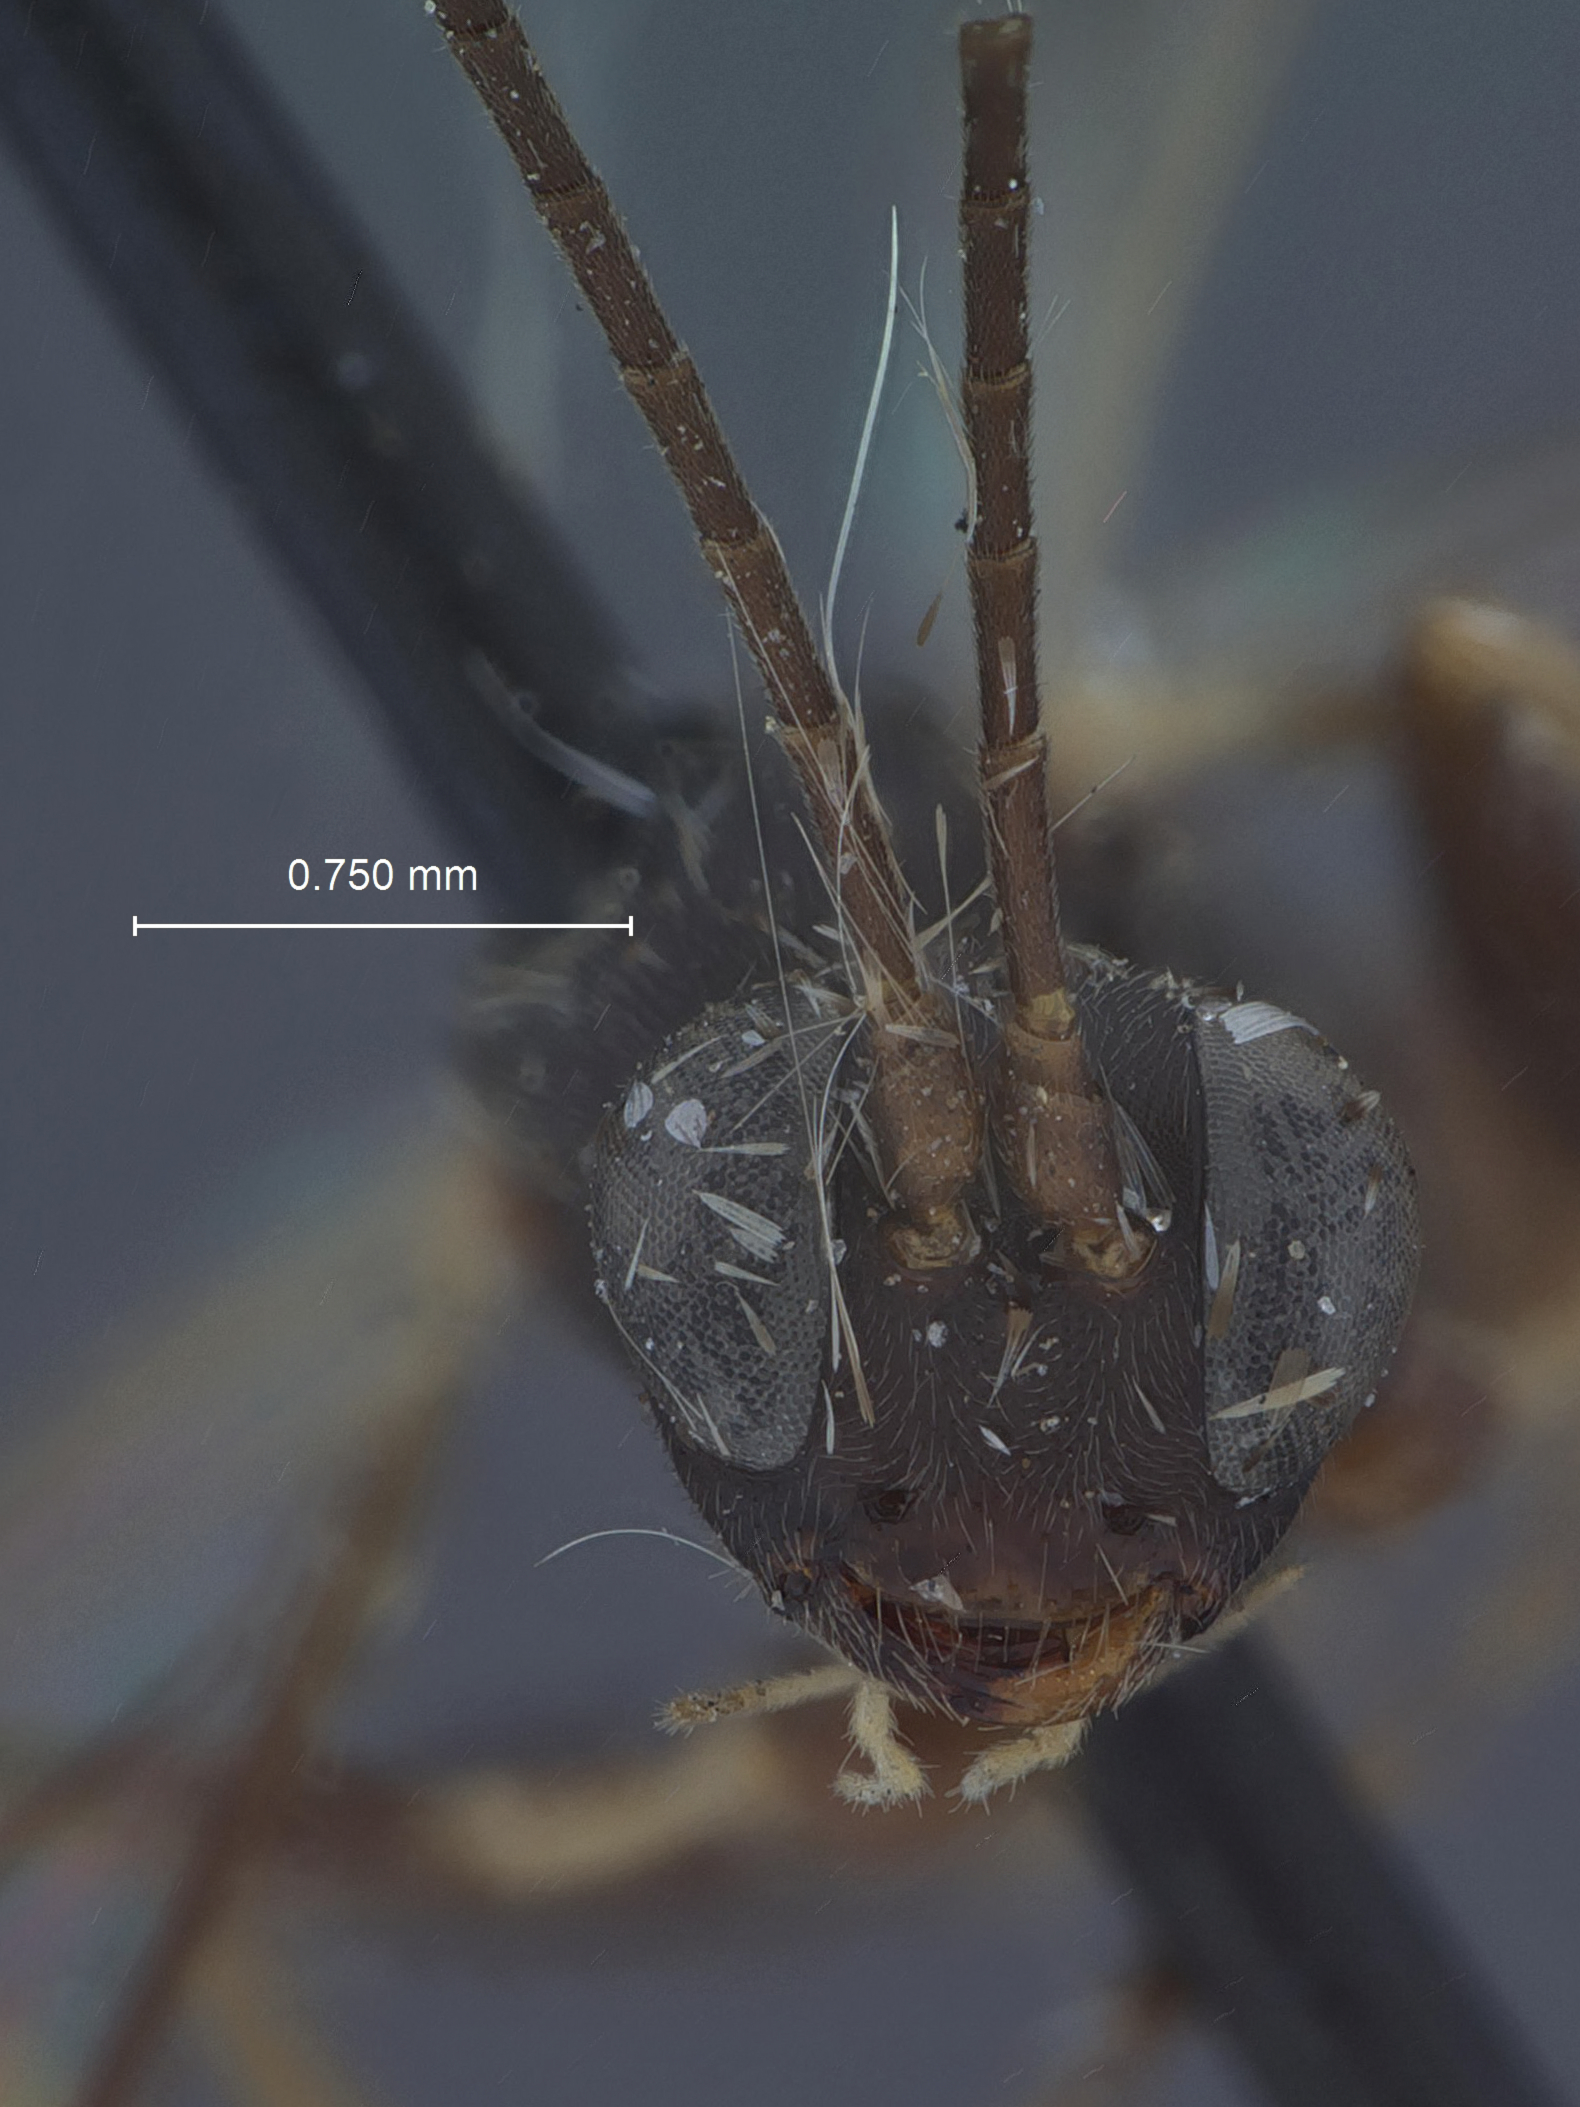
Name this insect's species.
Paracanidia elyi
